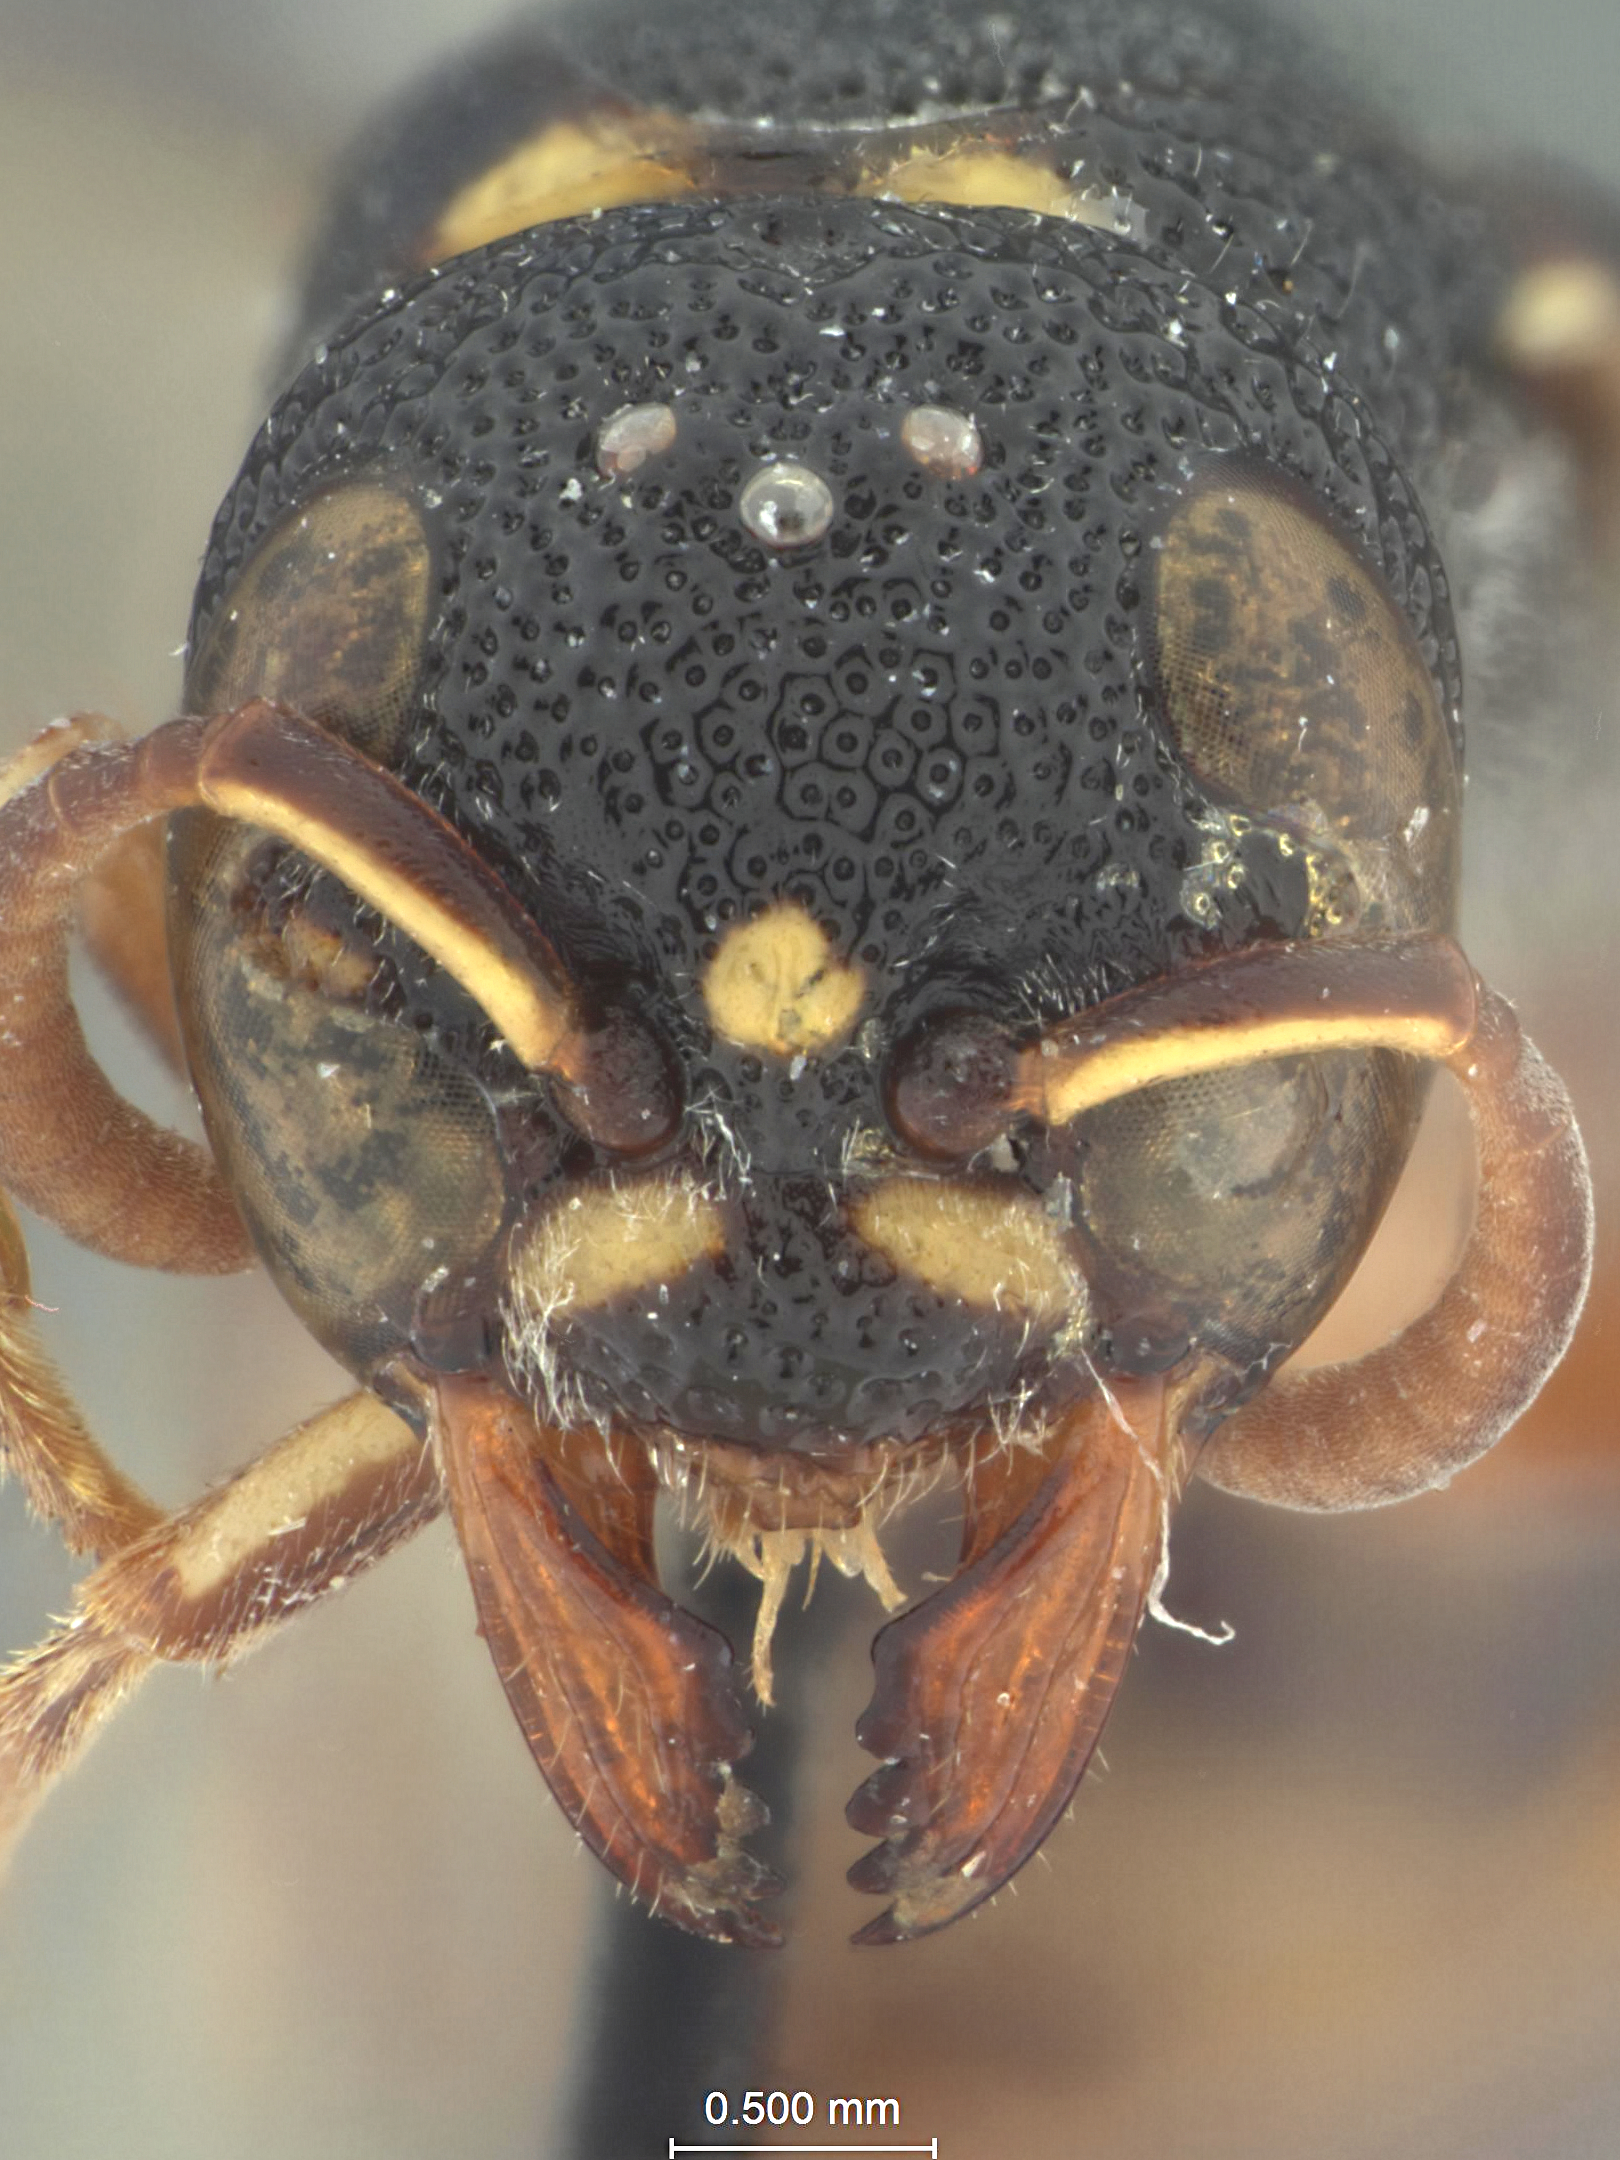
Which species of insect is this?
Mitrodynerus vitripennis
